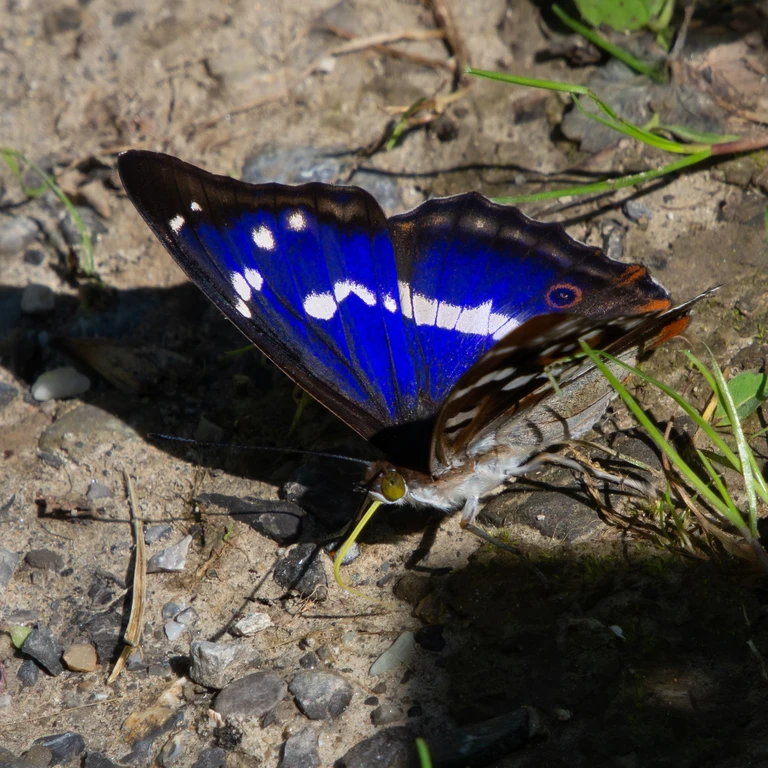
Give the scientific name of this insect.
Apatura iris
